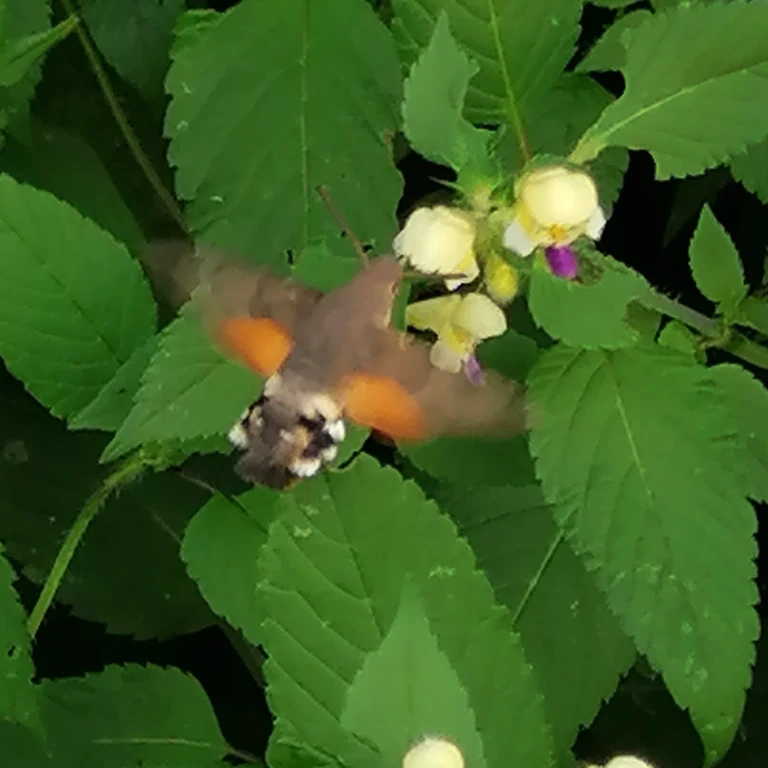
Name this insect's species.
Macroglossum stellatarum
